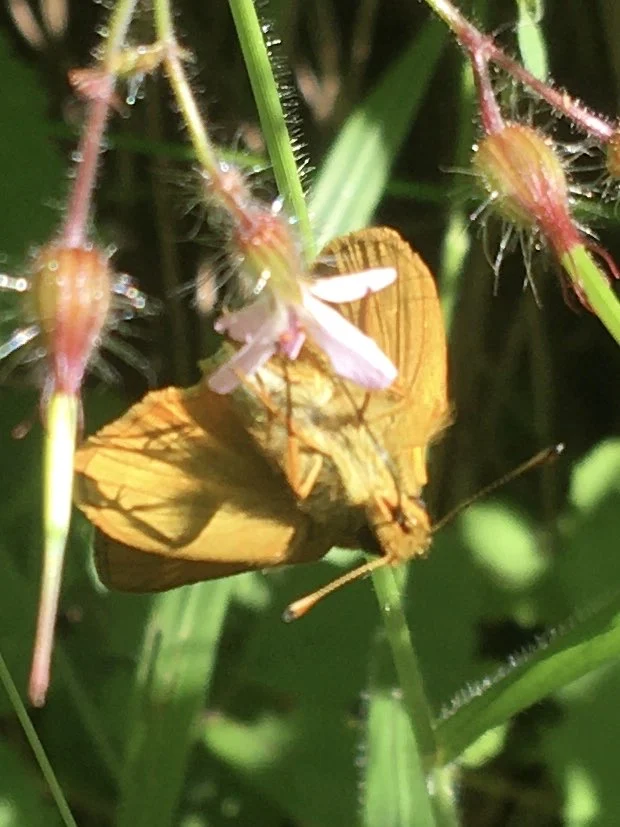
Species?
Ochlodes sylvanus (also Ochlodes venata)
